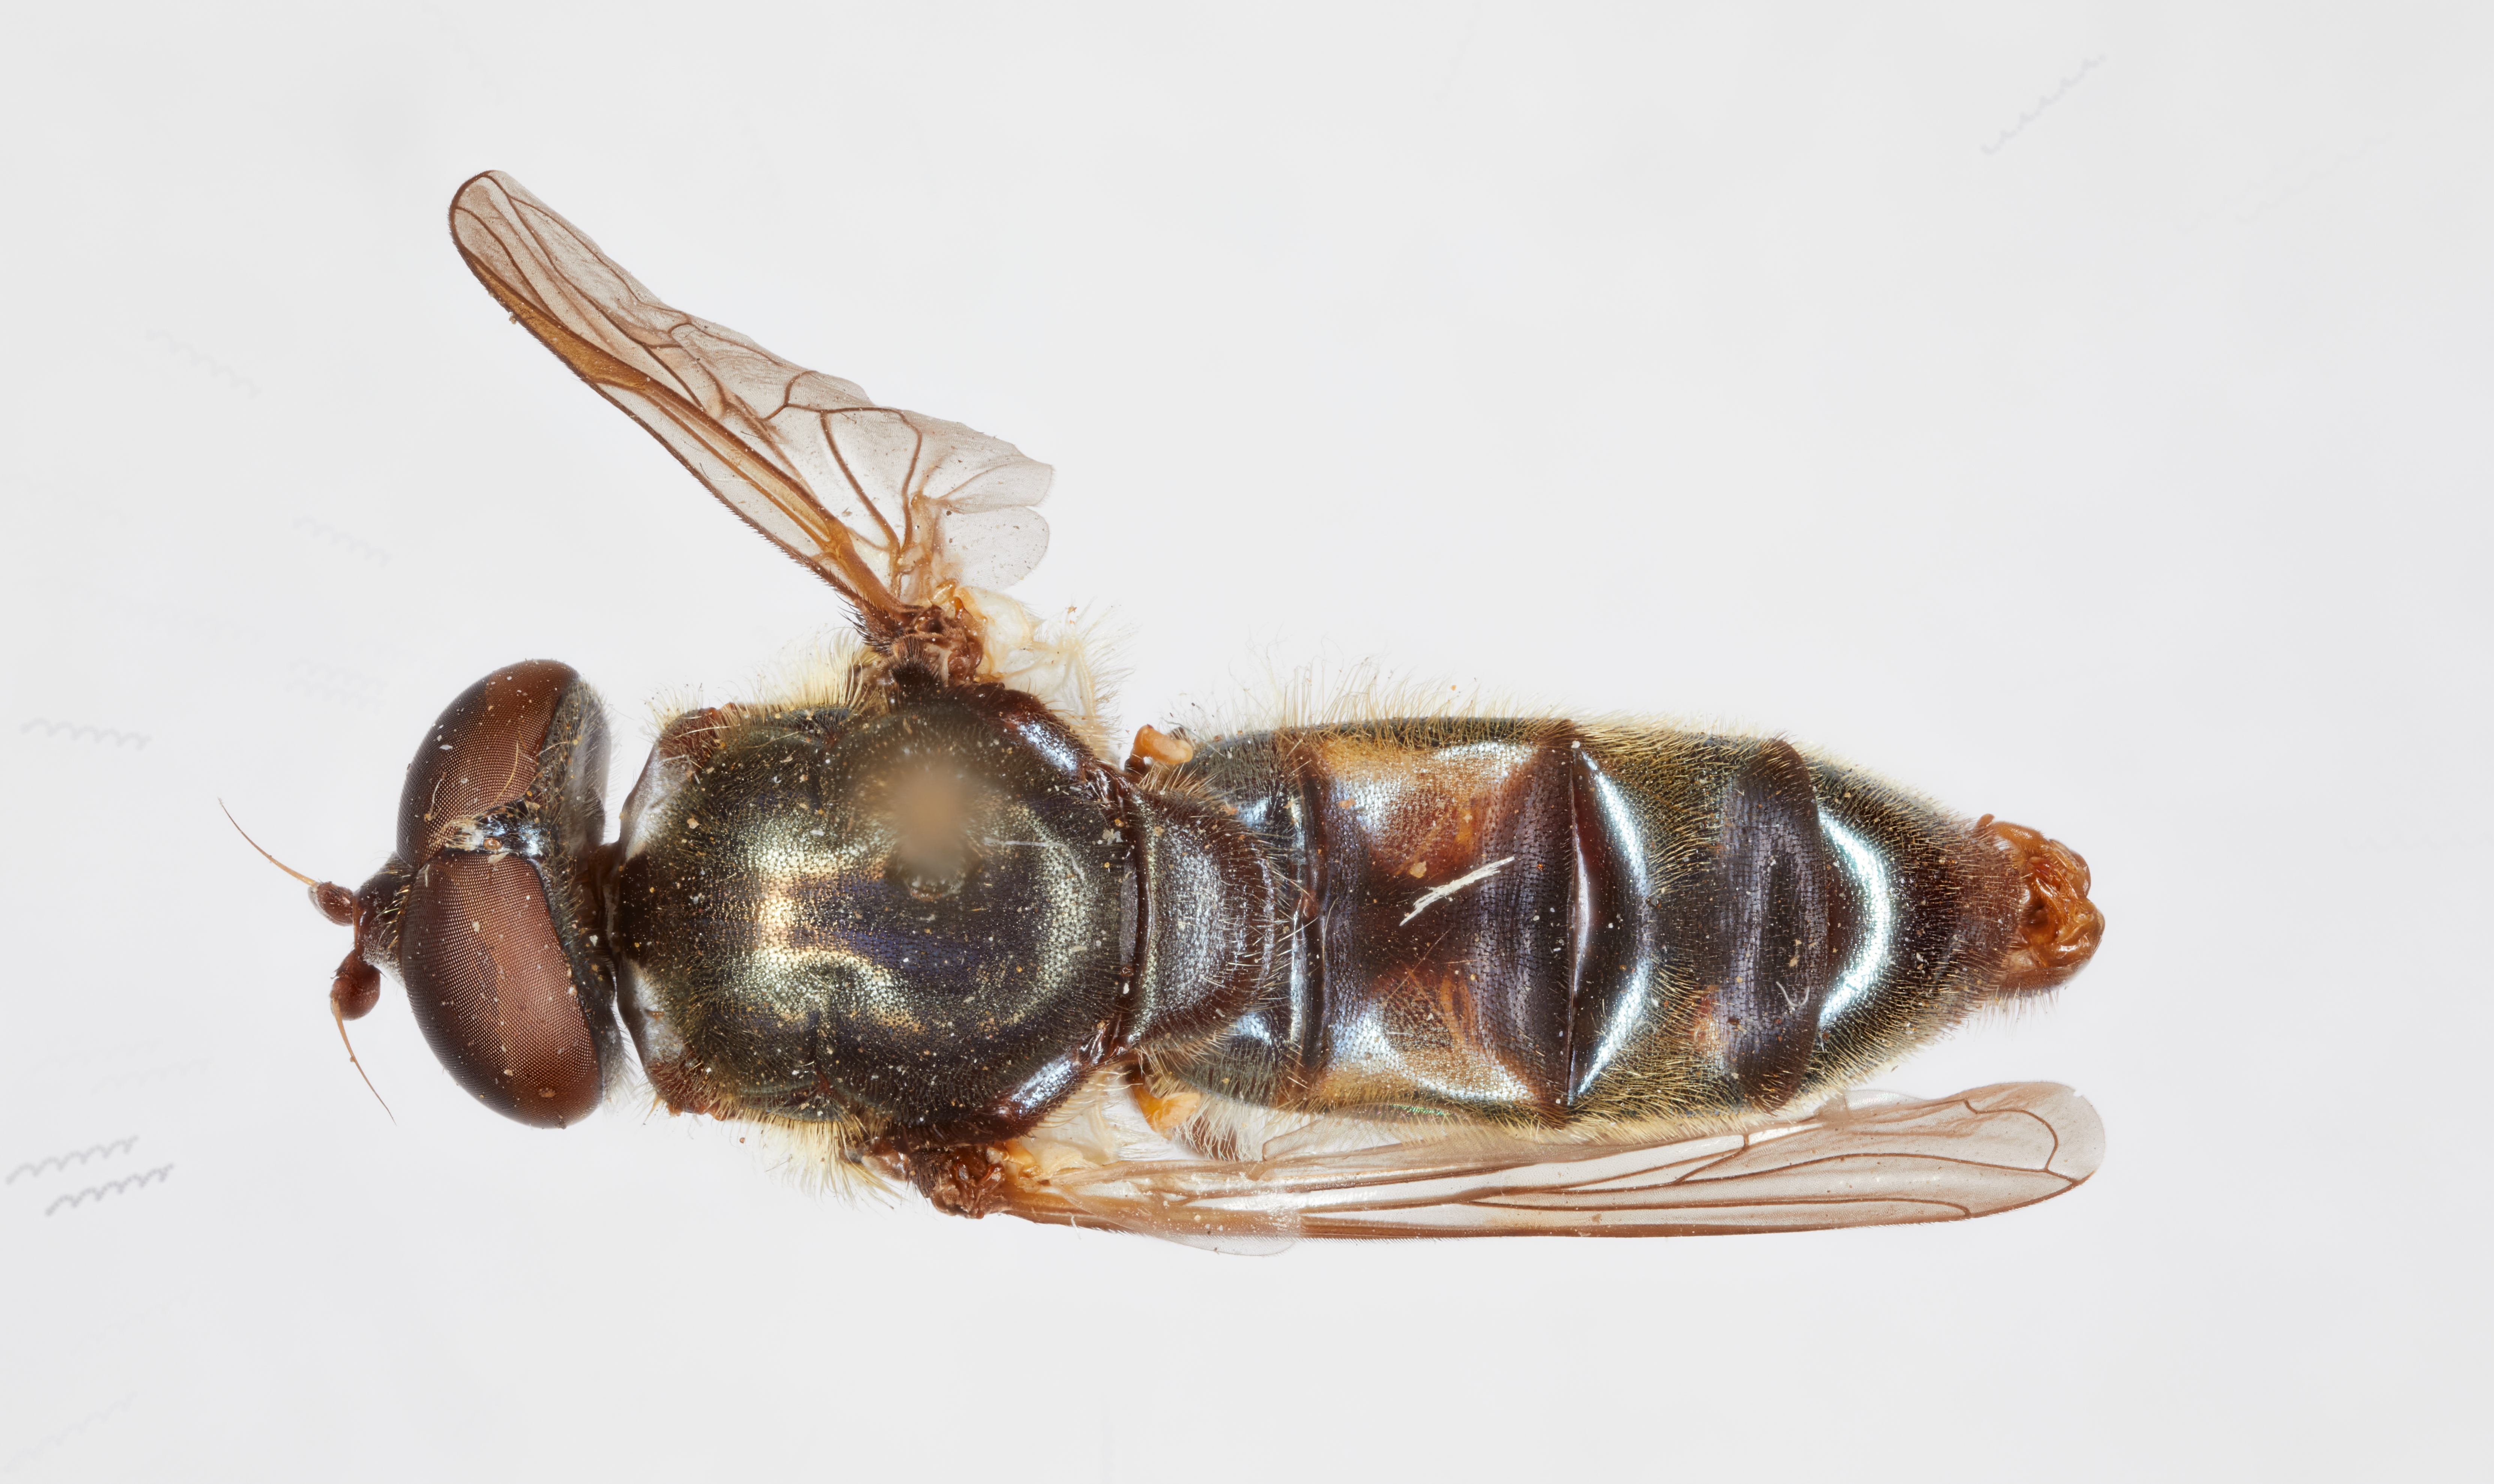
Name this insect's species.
Xylota rainieri
